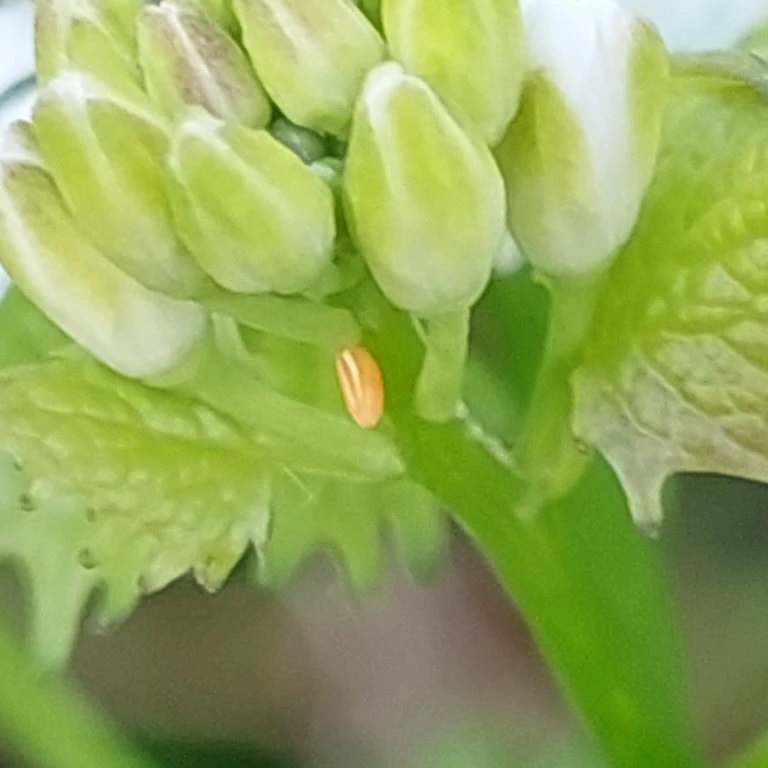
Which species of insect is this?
Anthocharis cardamines
